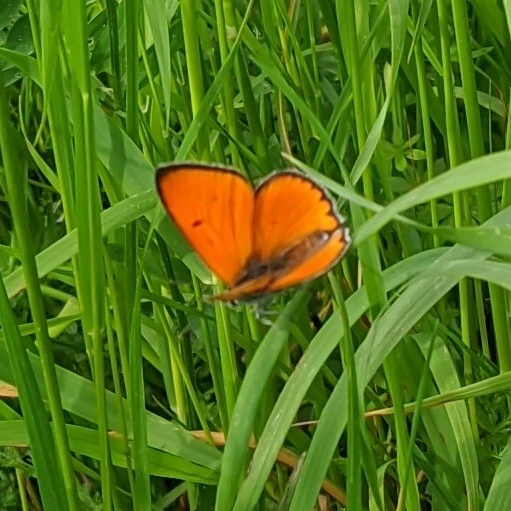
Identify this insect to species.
Lycaena dispar
